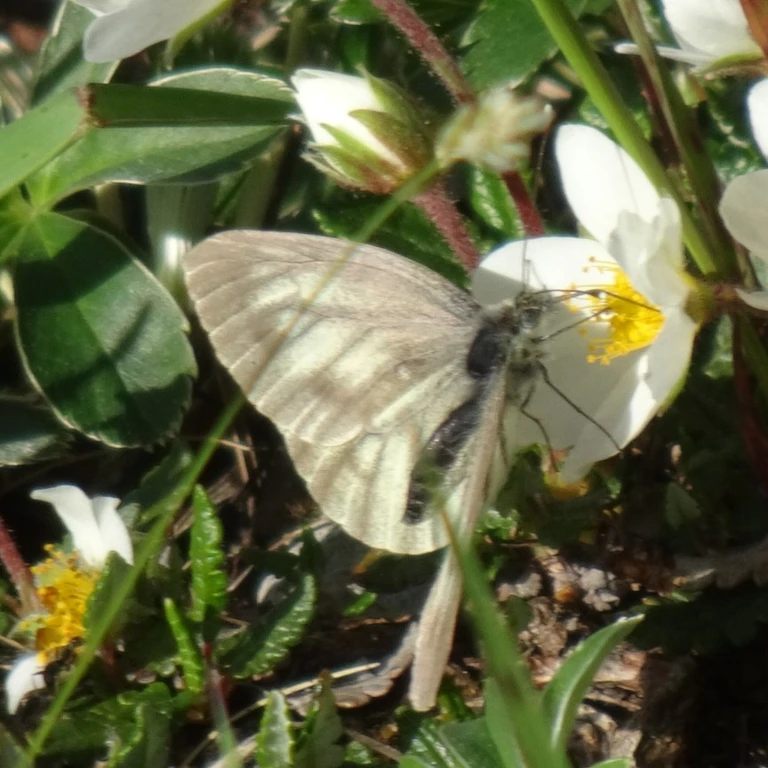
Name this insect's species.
Pieris bryoniae
